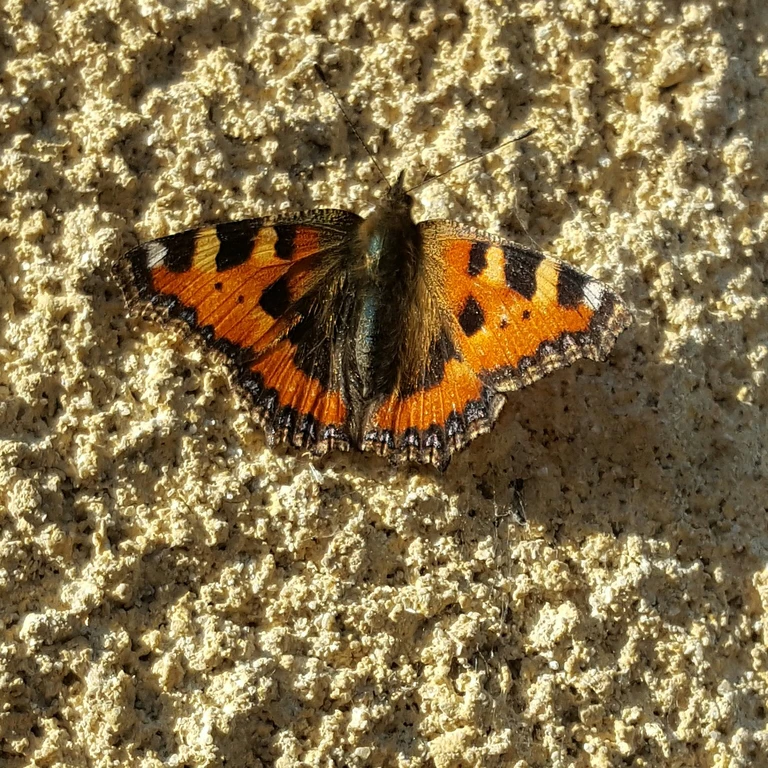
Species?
Aglais urticae
